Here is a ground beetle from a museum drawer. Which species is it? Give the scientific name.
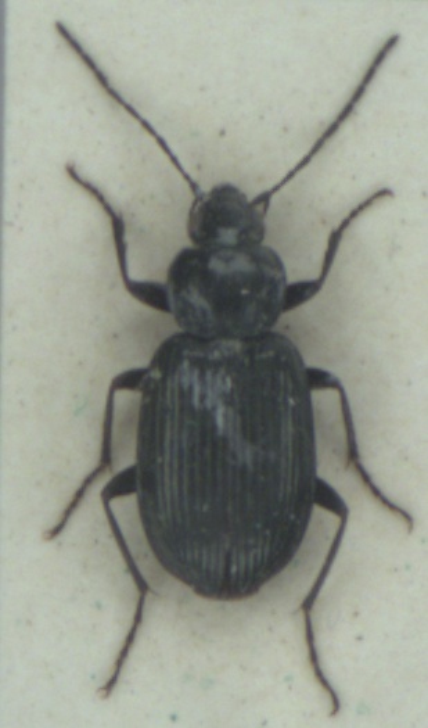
Agonum viduum
